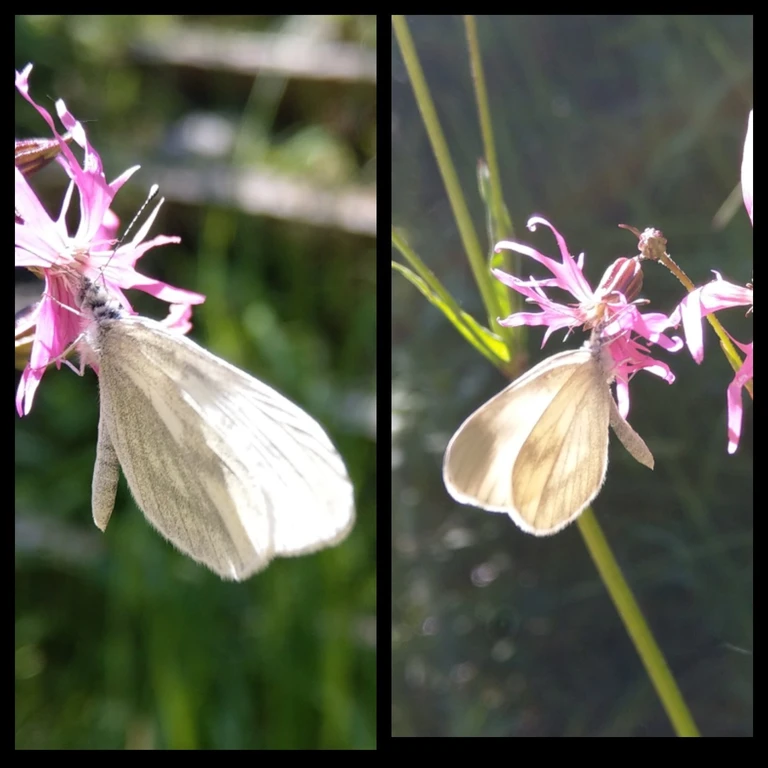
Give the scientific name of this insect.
Leptidea sinapis/juvernica
